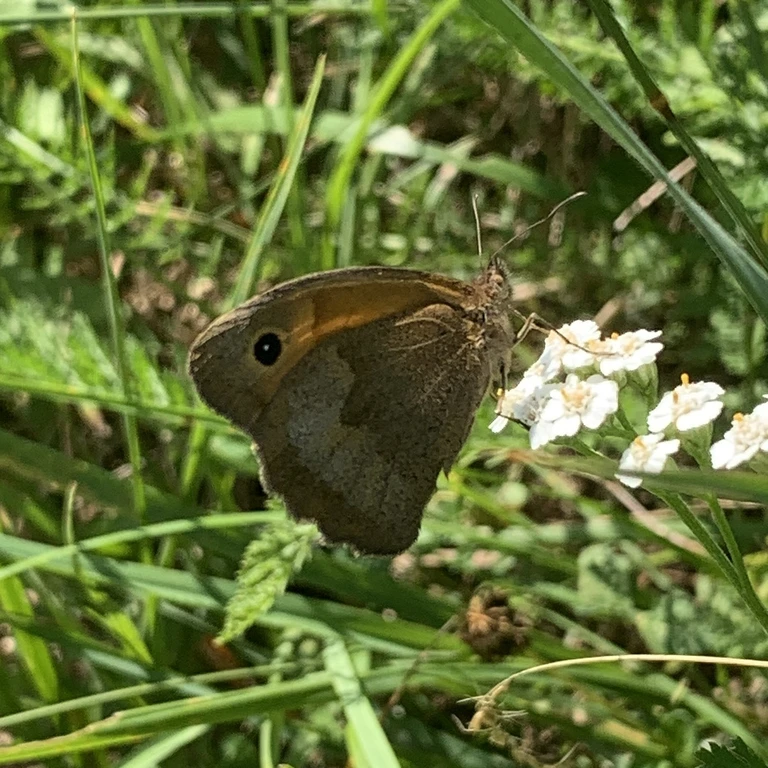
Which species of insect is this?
Maniola jurtina
